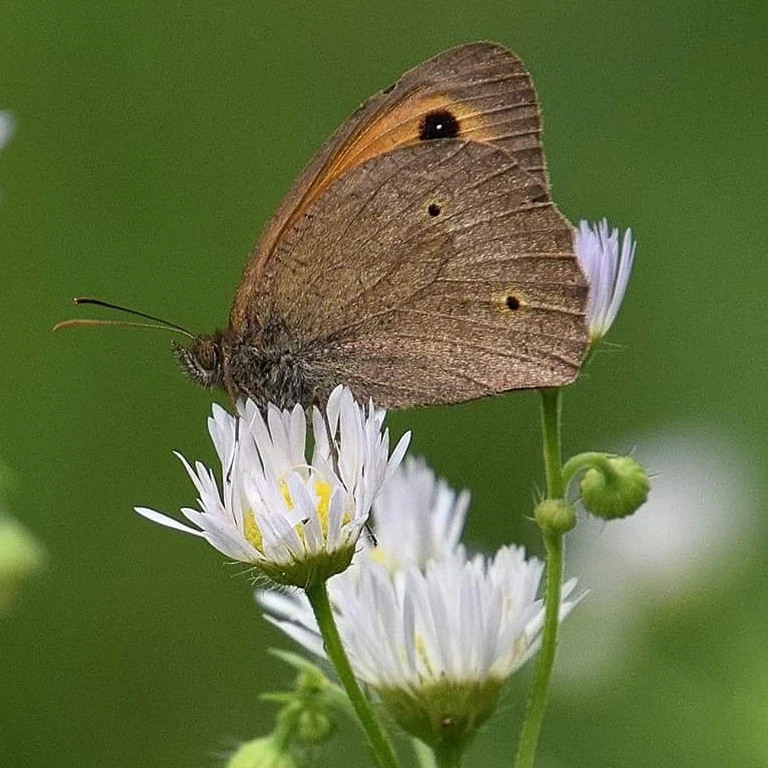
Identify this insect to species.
Maniola jurtina
